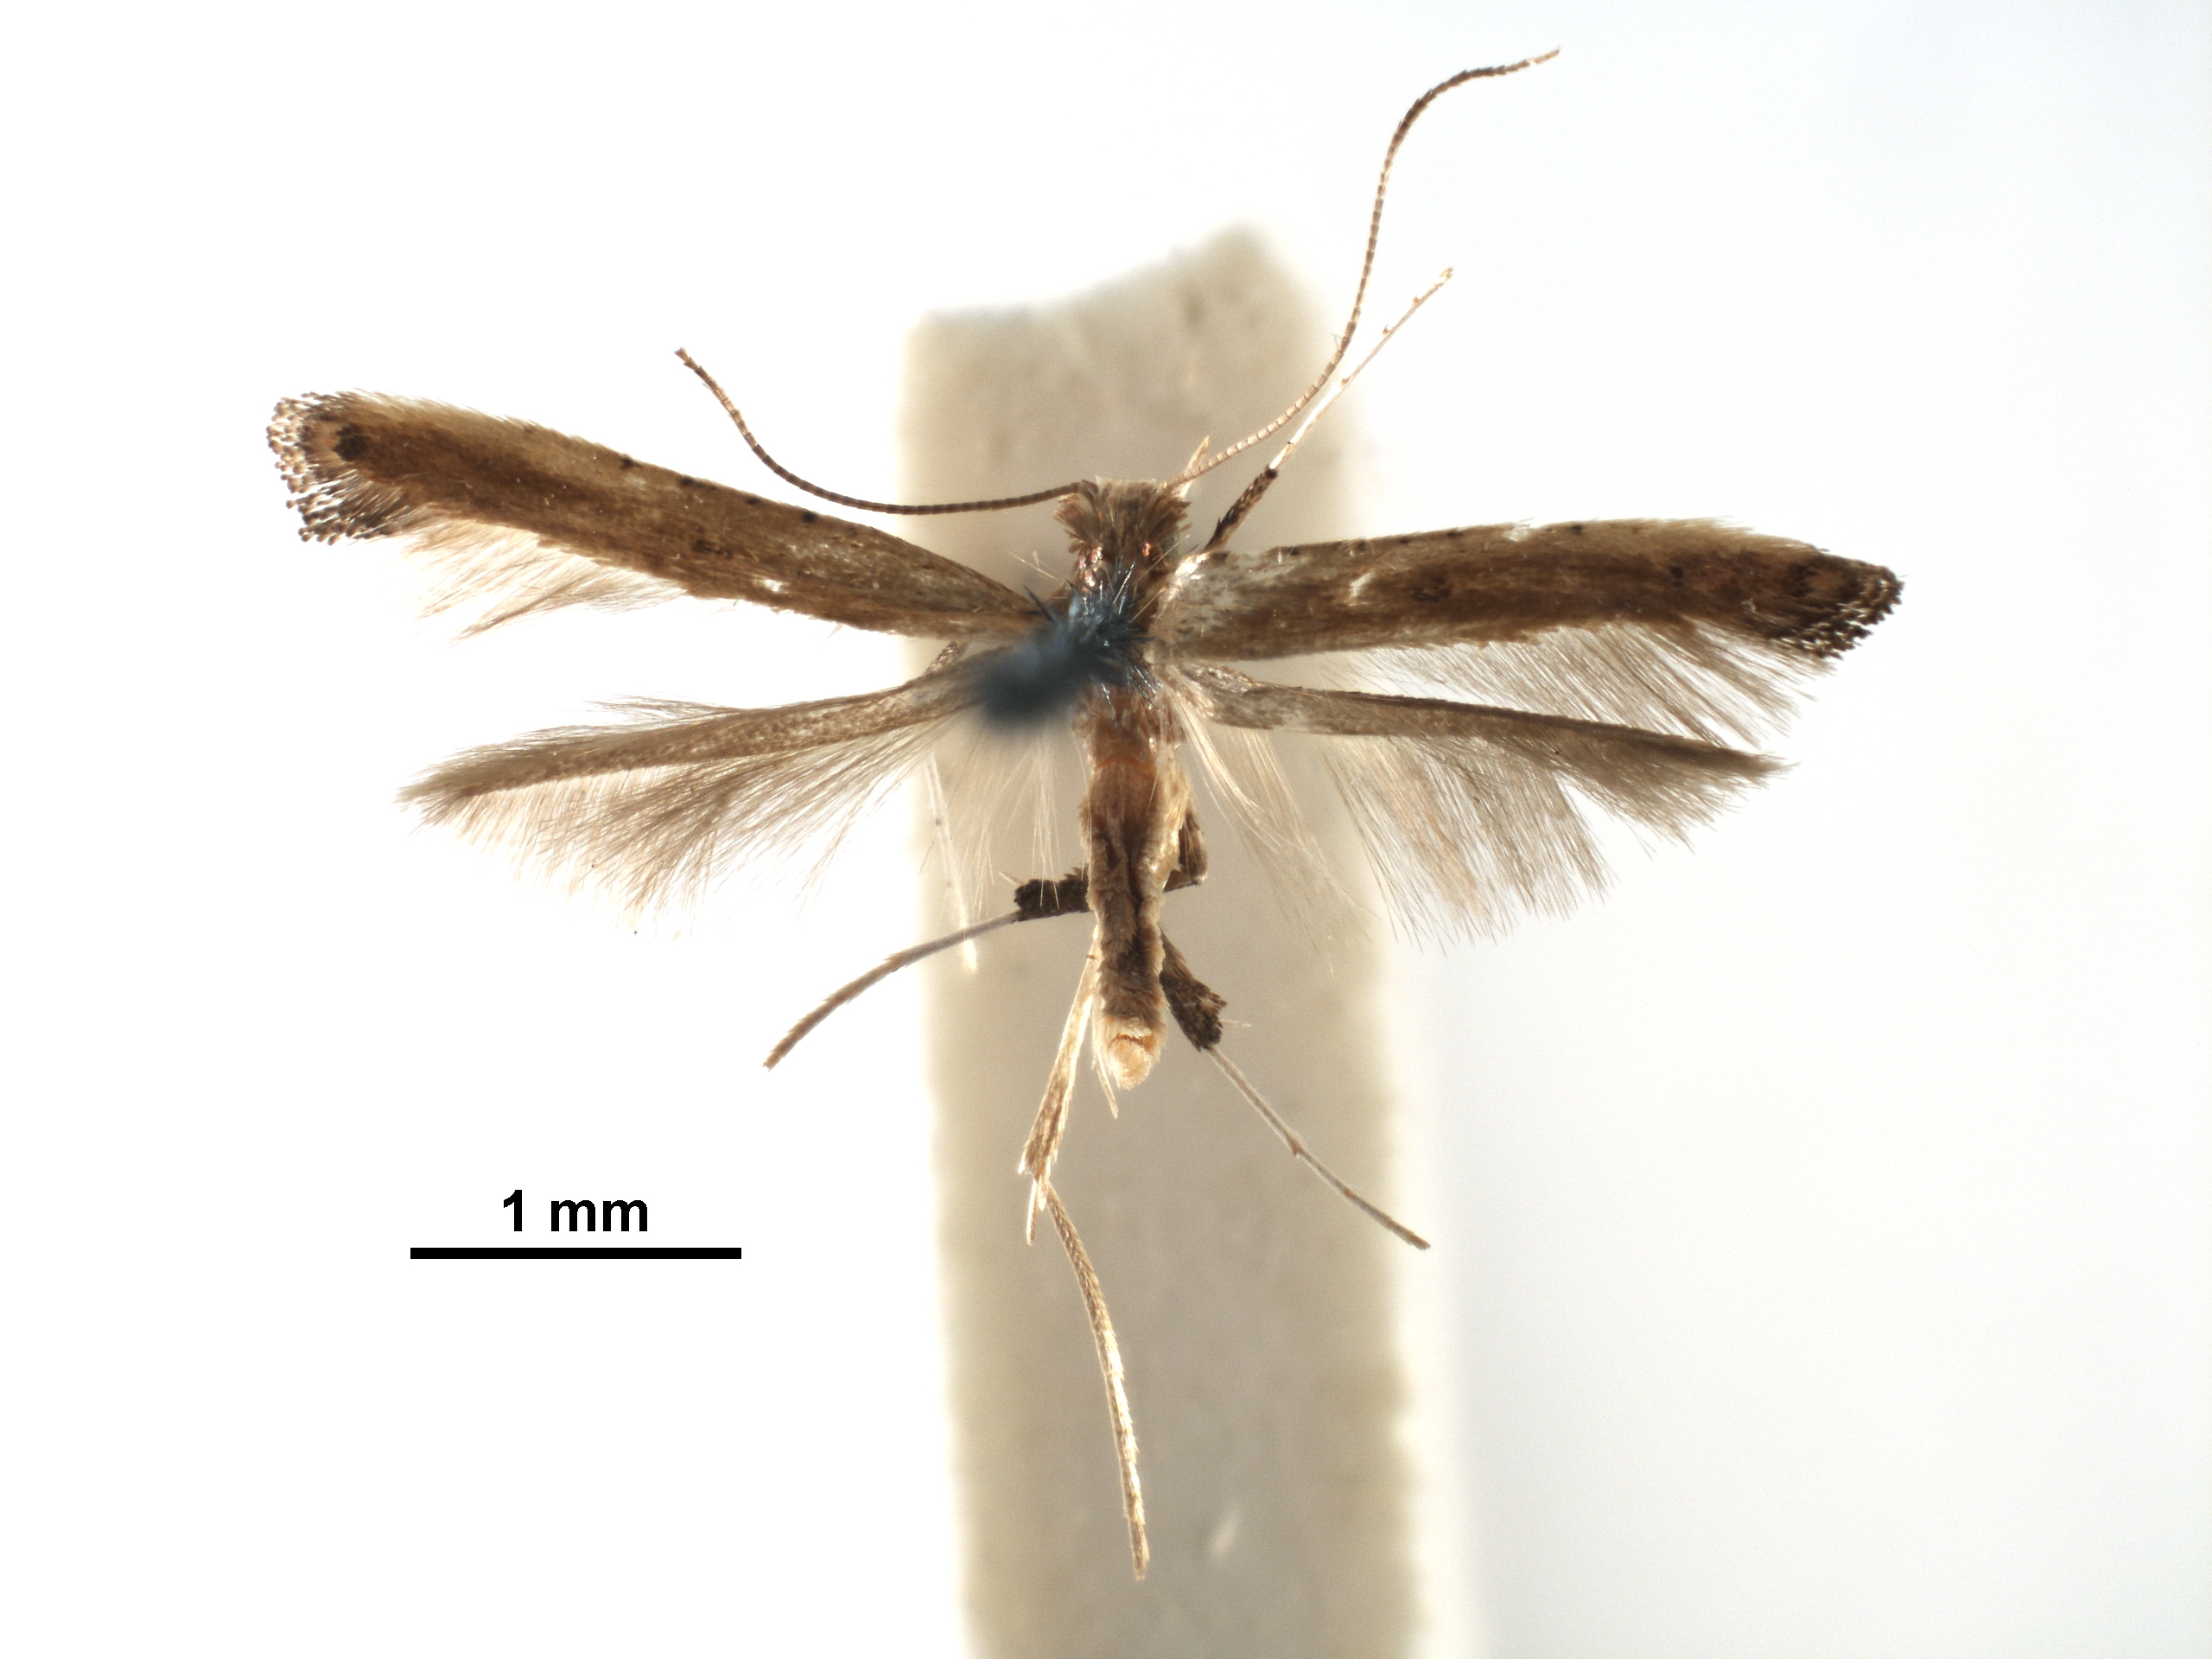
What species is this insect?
Caloptilia soyella
